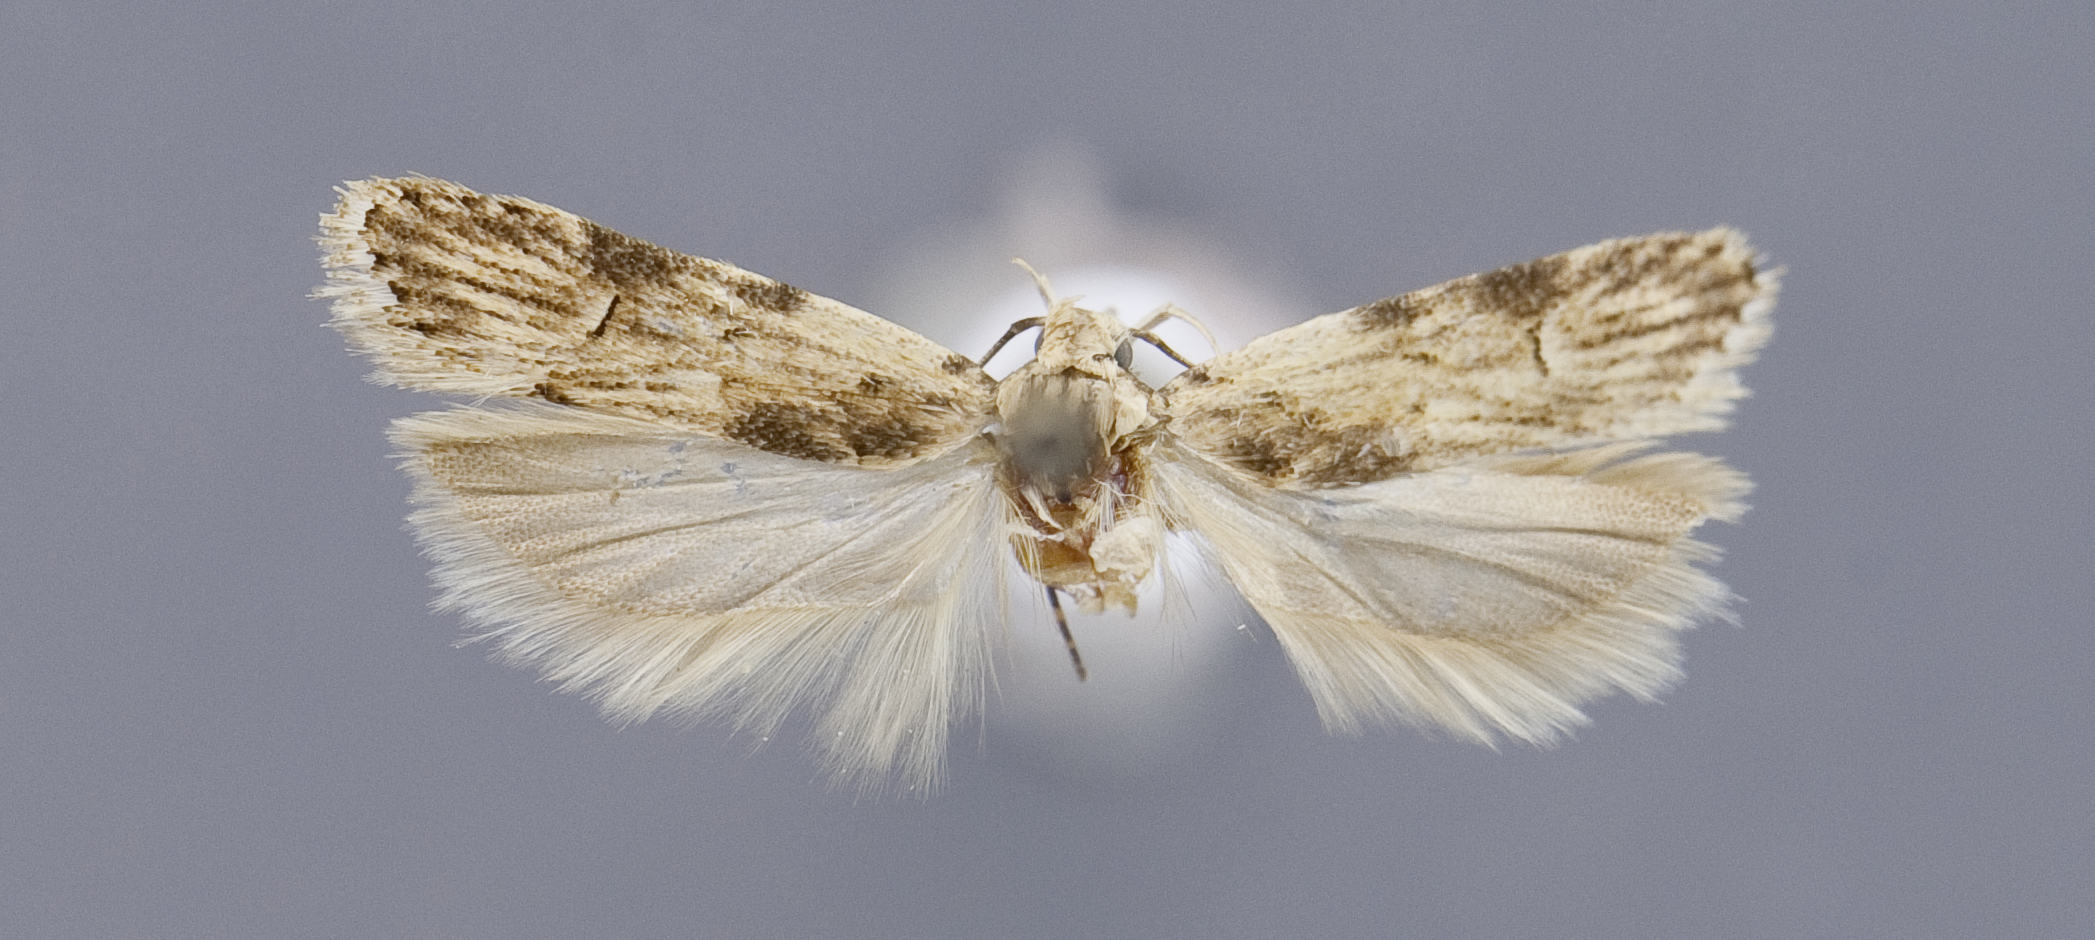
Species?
Friseria cockerelli (also Gelechia cockerelli)
